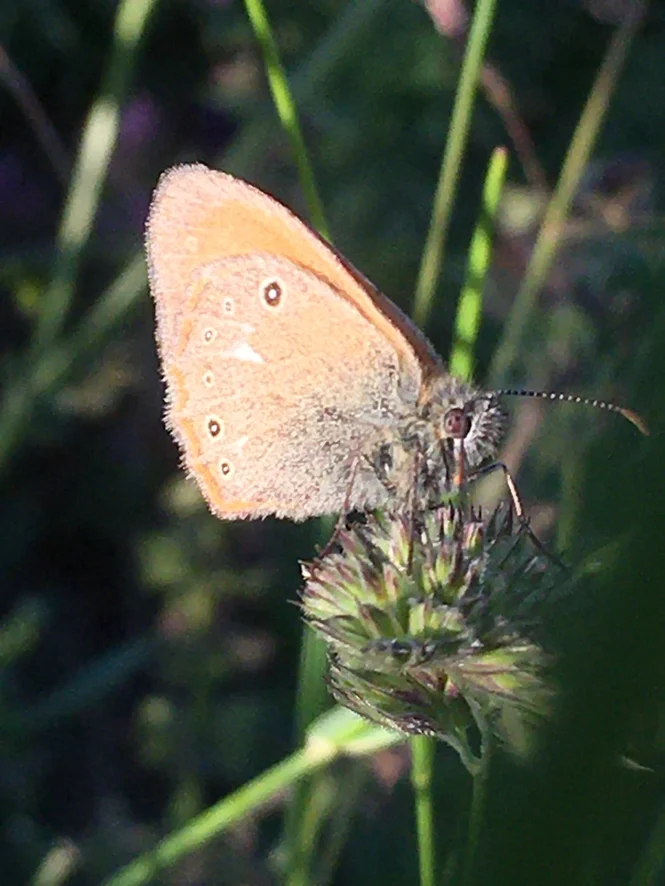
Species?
Coenonympha glycerion (also Coenonympha iphis)
